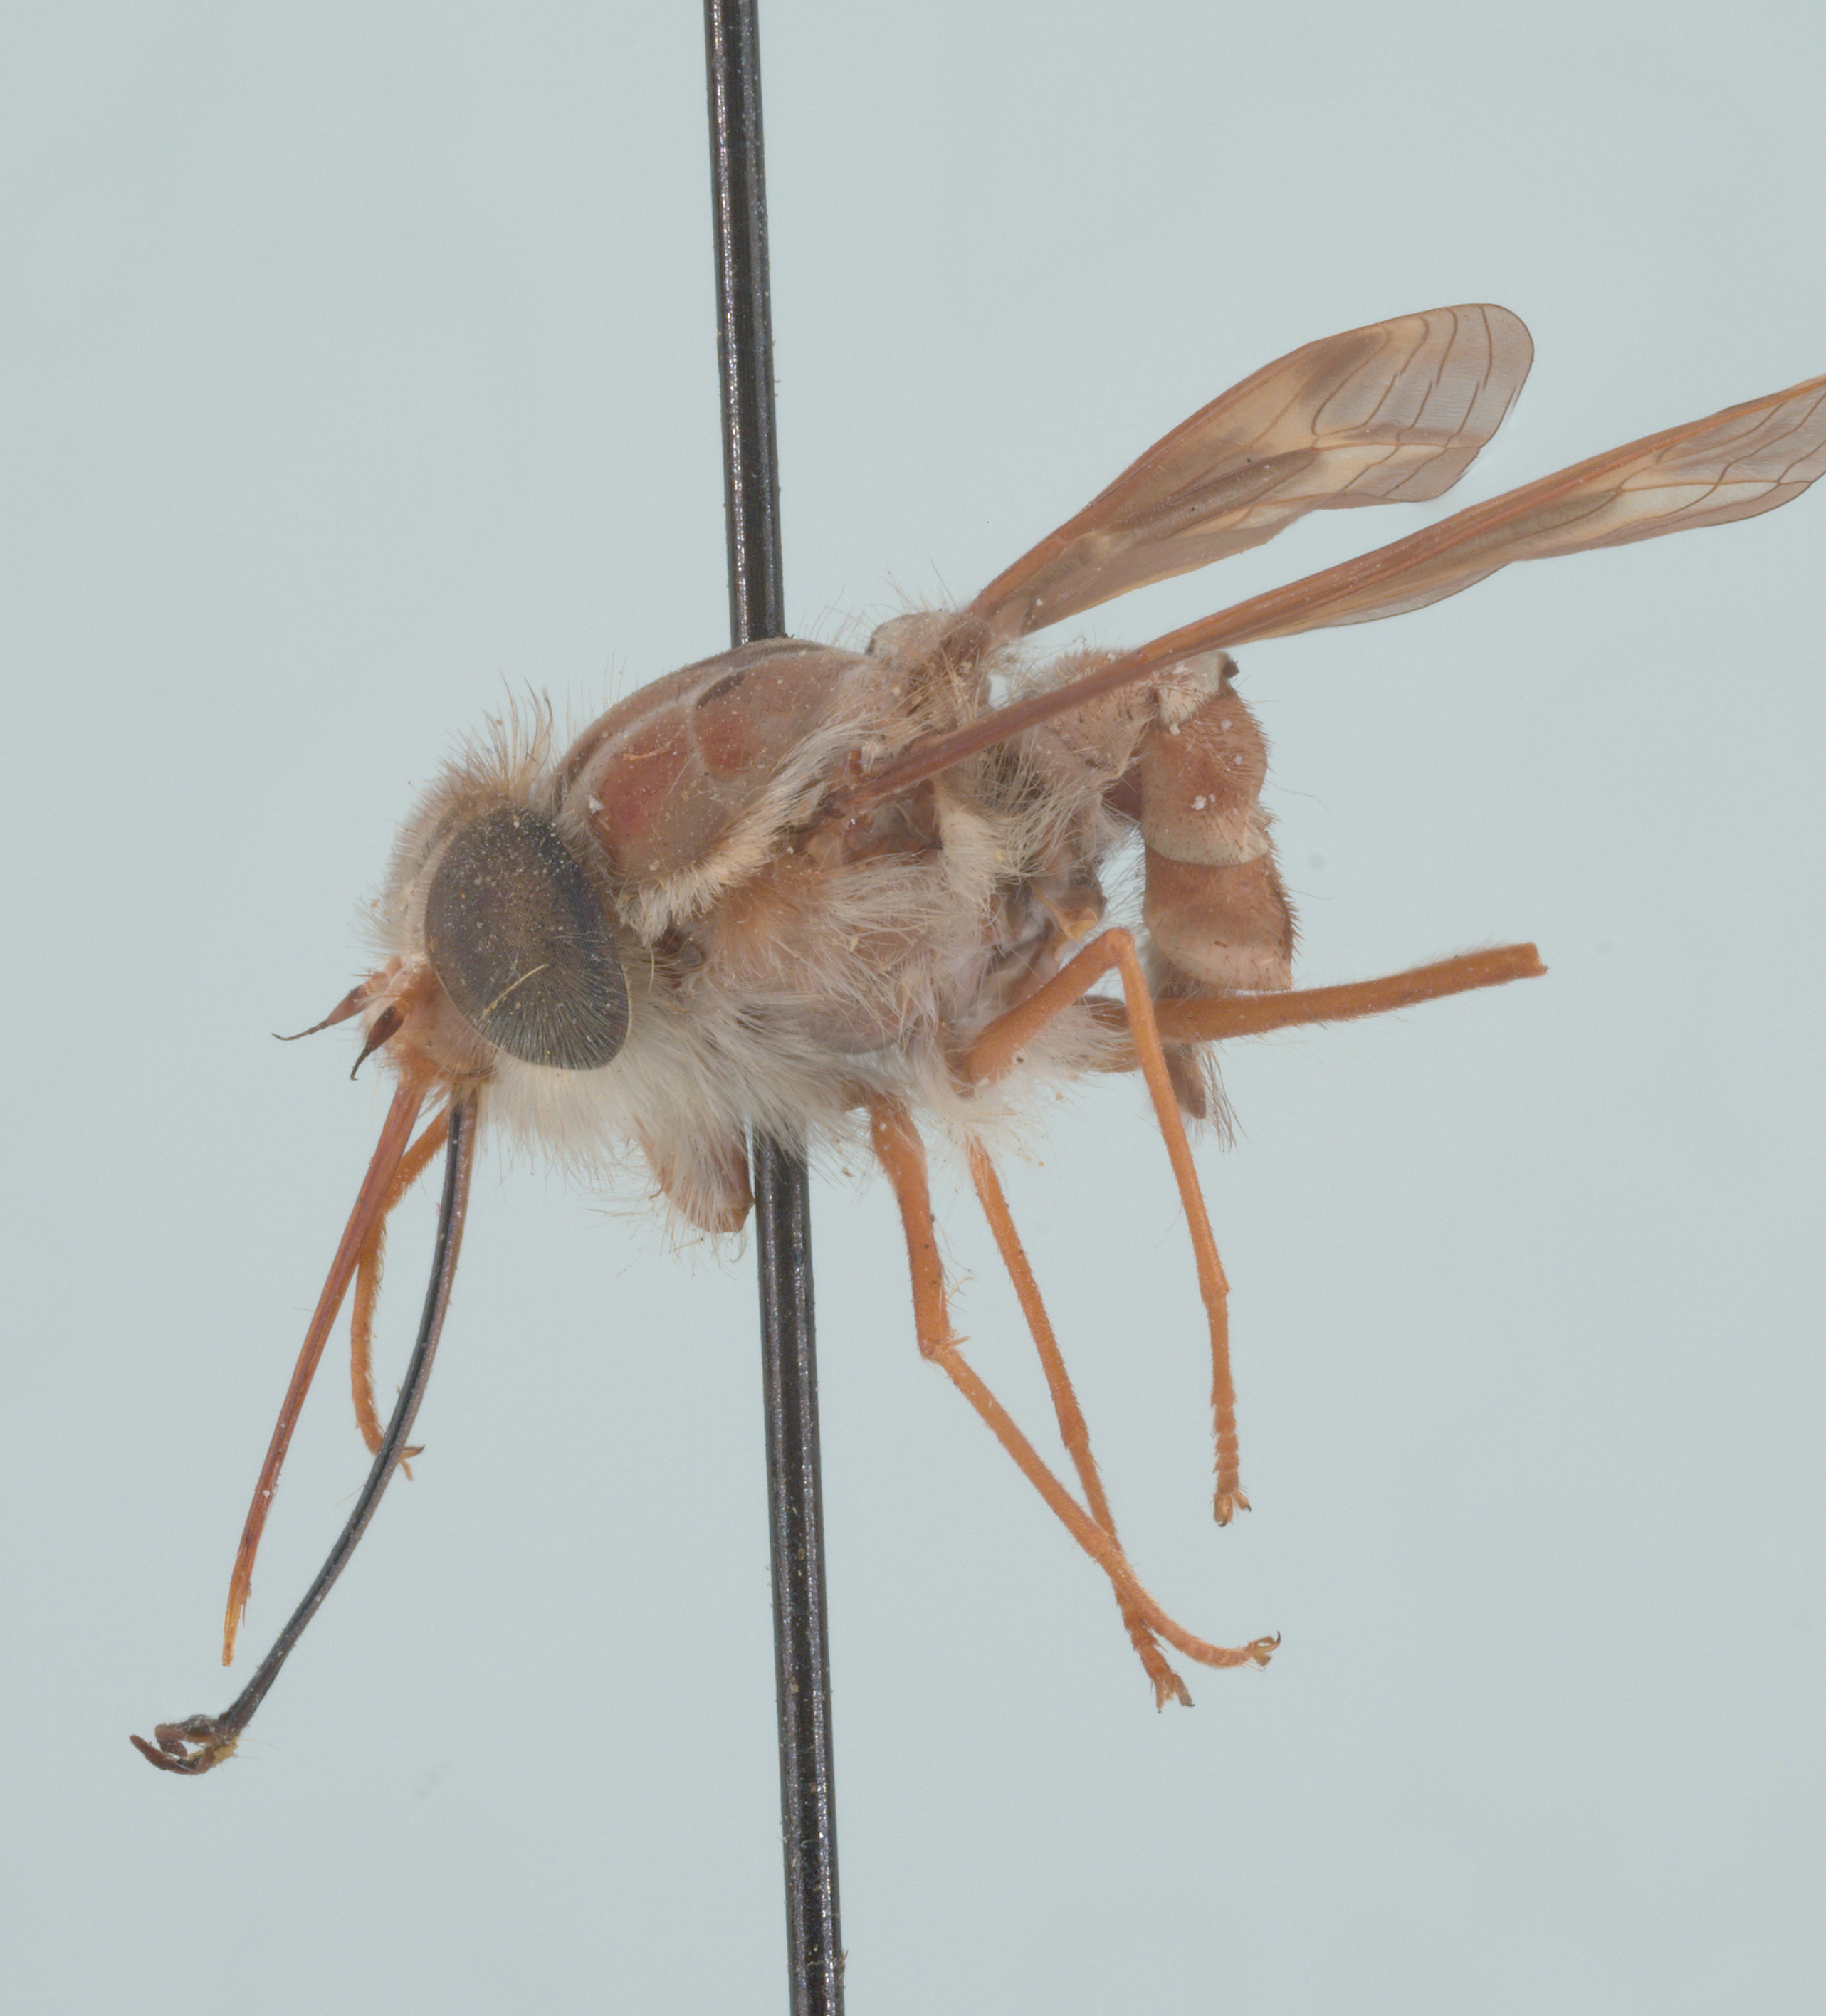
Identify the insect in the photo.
Hirmoneura nubipennis (also Trichophthalma nubipennis)
